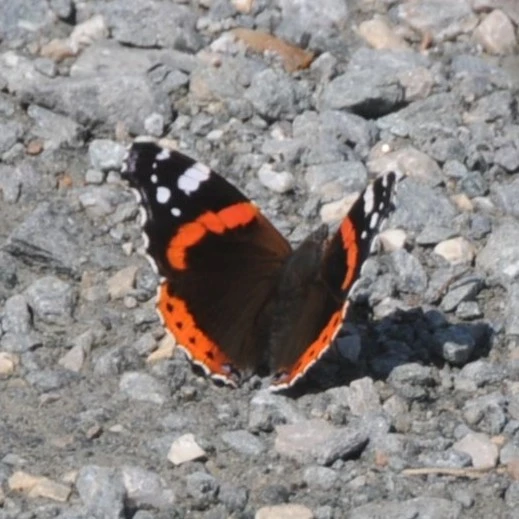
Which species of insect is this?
Vanessa atalanta
